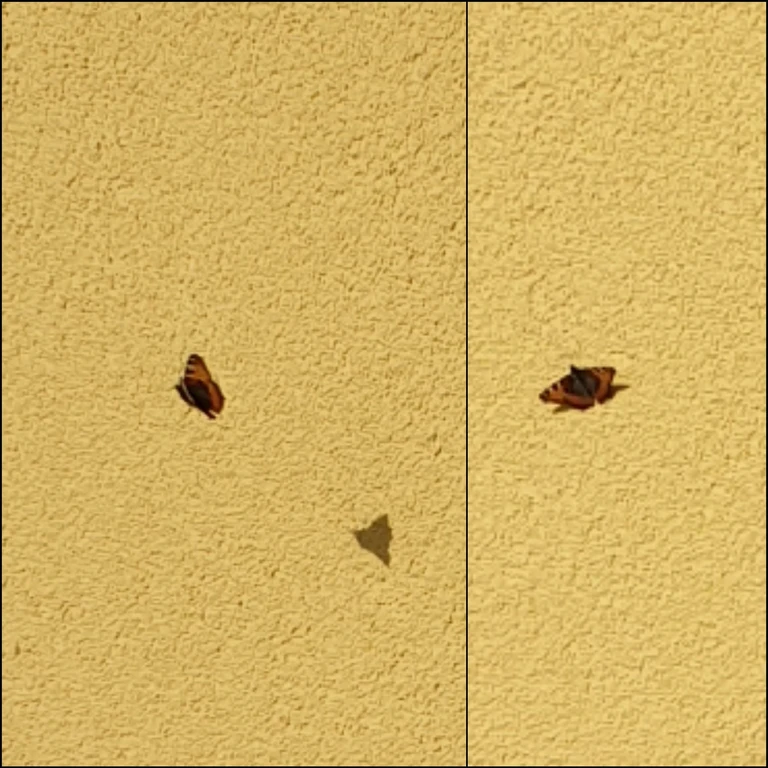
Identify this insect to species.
Aglais urticae
